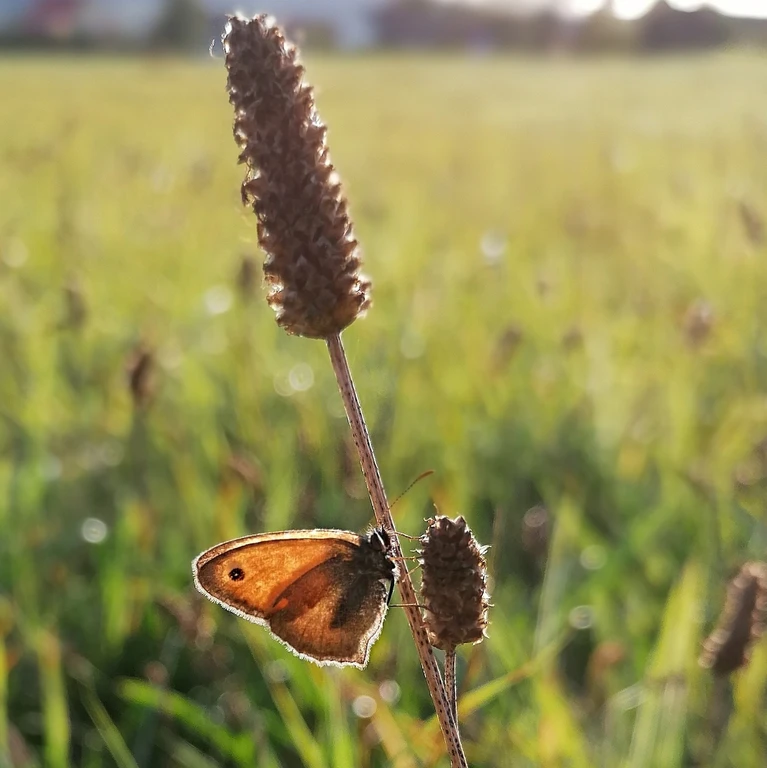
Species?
Coenonympha pamphilus
